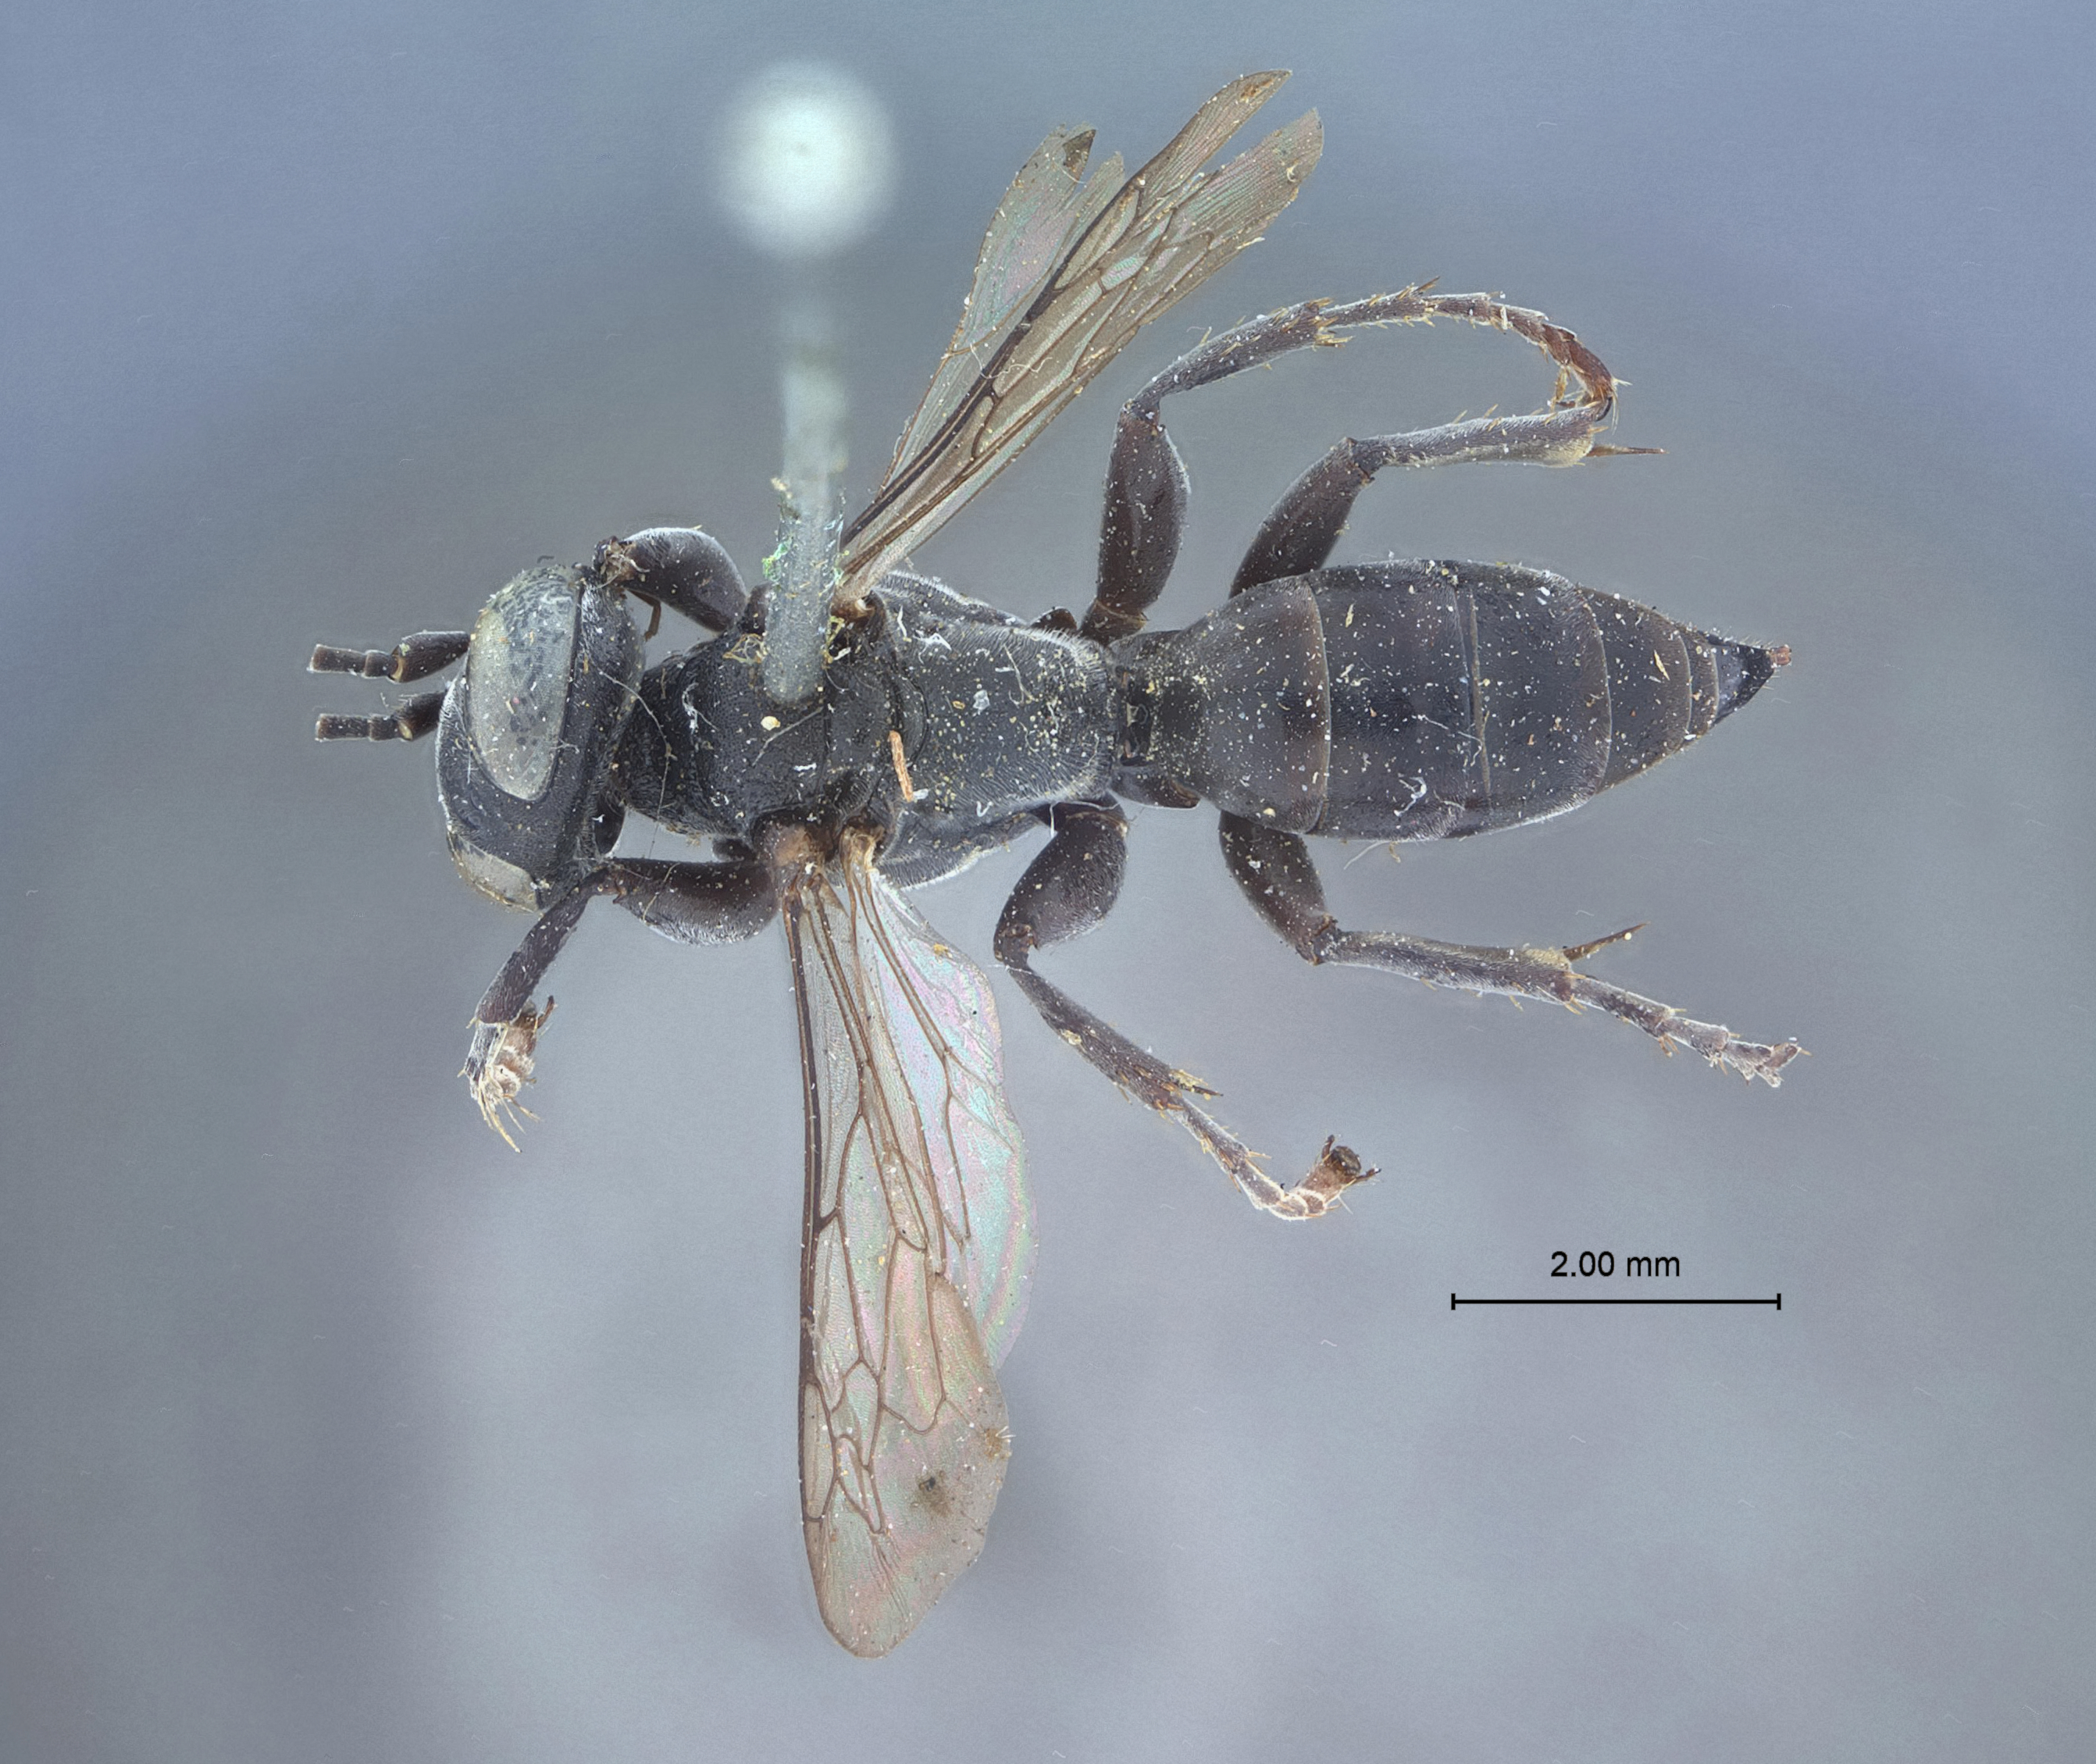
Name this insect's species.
Tachysphex bruesi
